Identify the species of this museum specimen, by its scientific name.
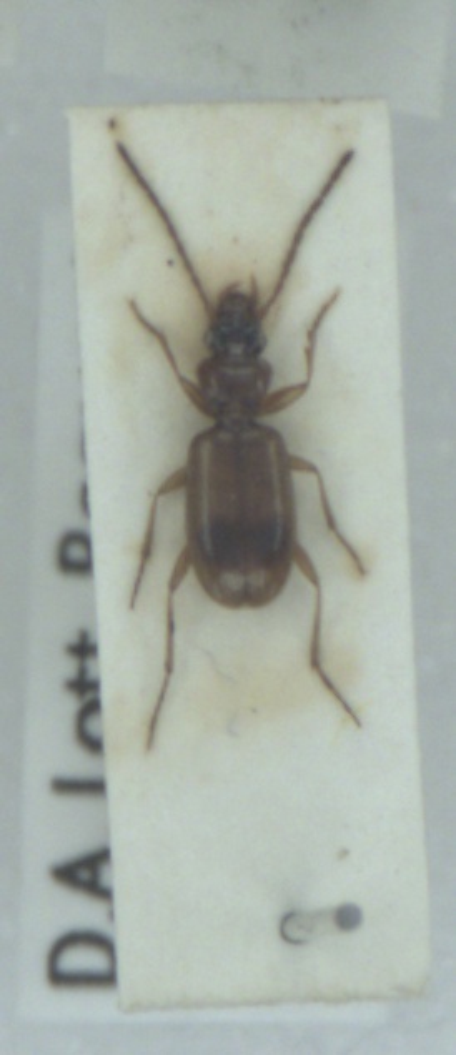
Blemus discus
